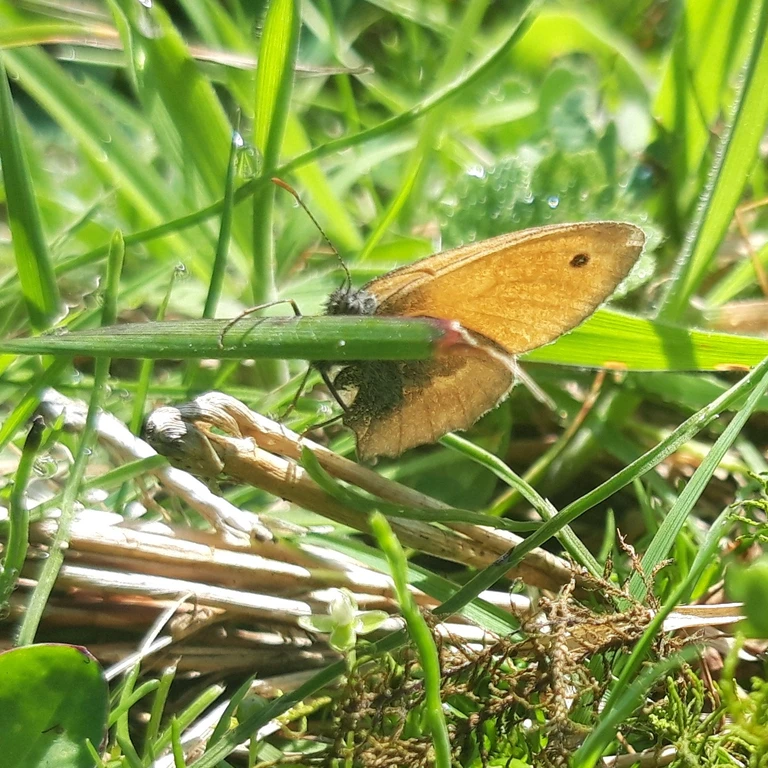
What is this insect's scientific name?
Coenonympha pamphilus
